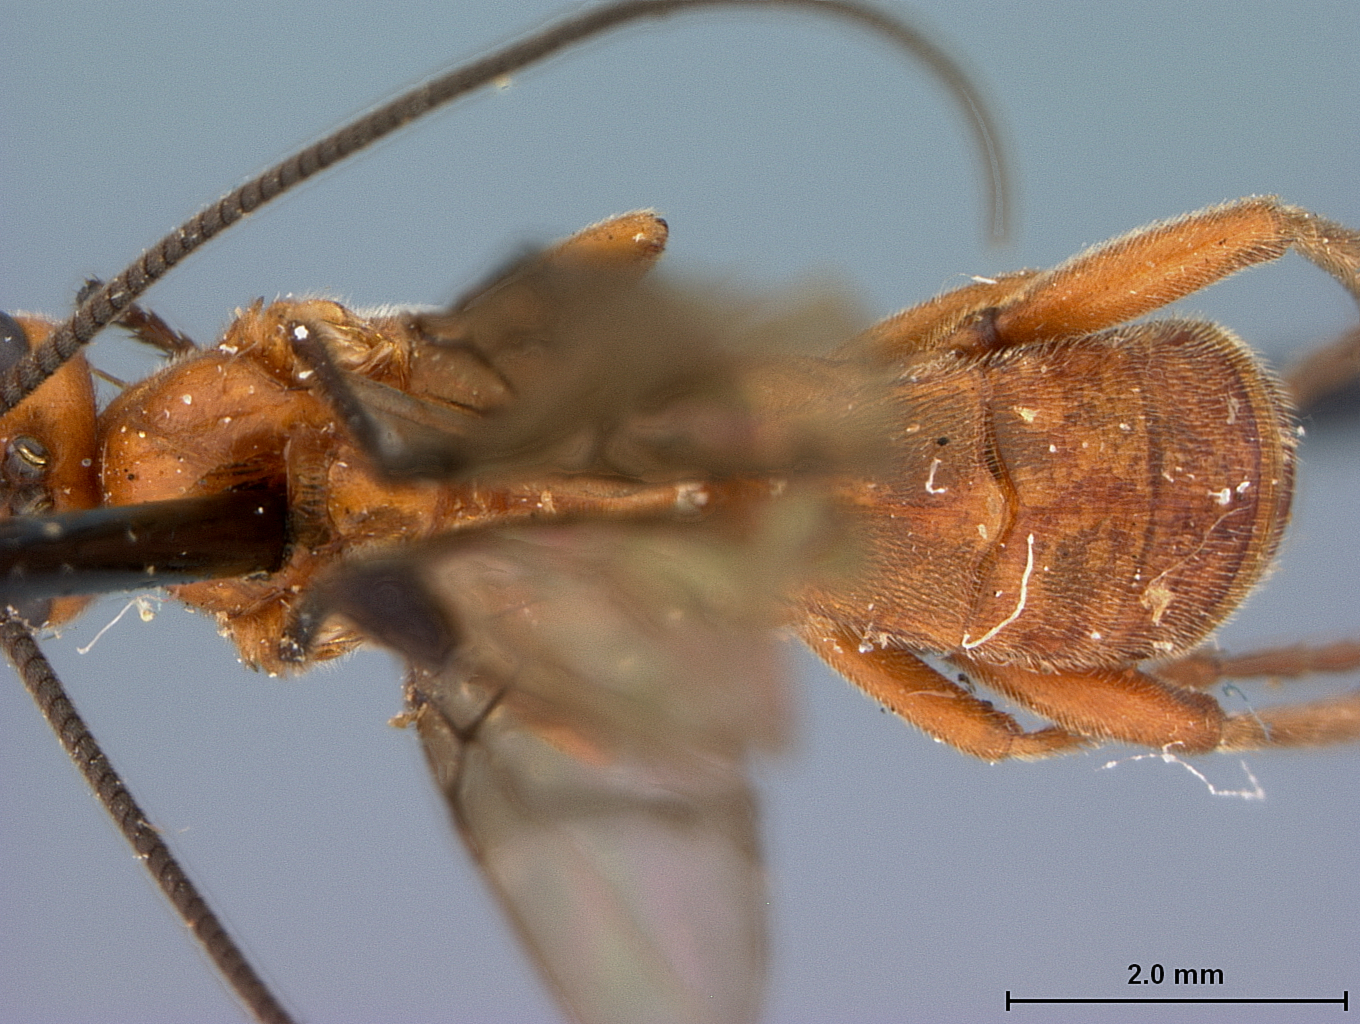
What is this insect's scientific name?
Rogas mandibularis
